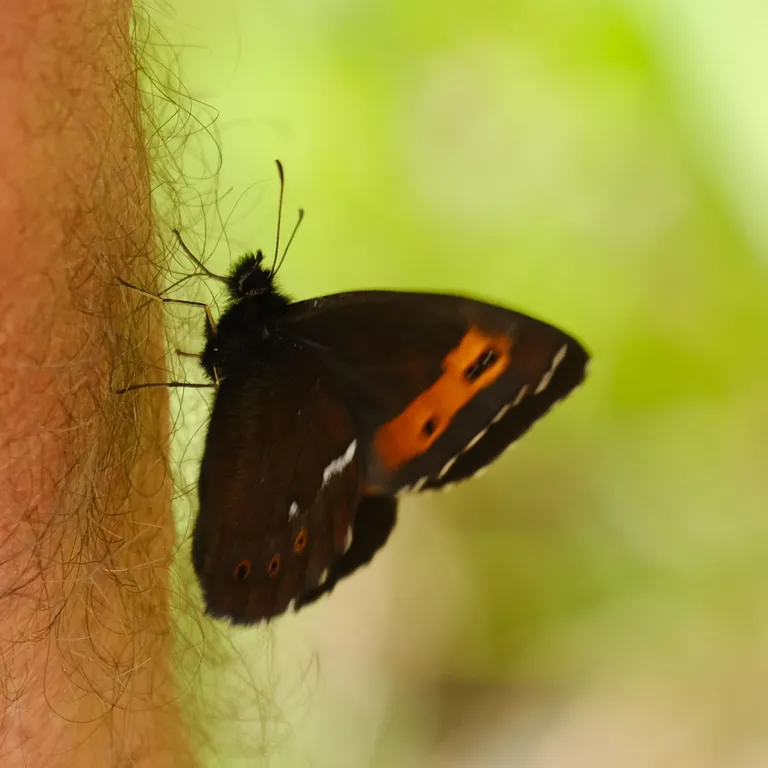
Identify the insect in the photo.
Erebia ligea
